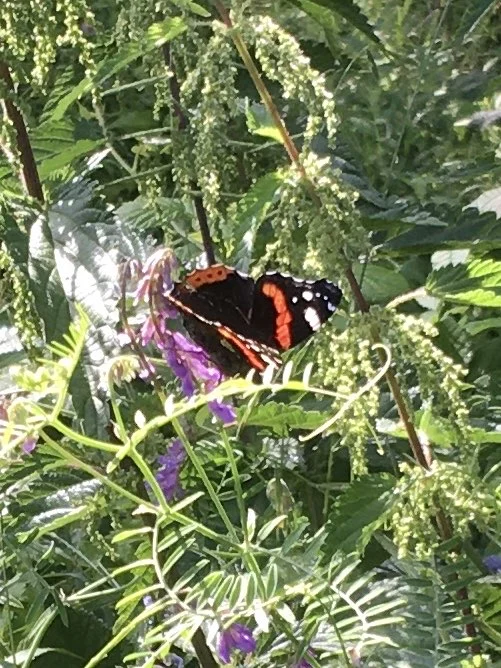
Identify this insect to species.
Vanessa atalanta
